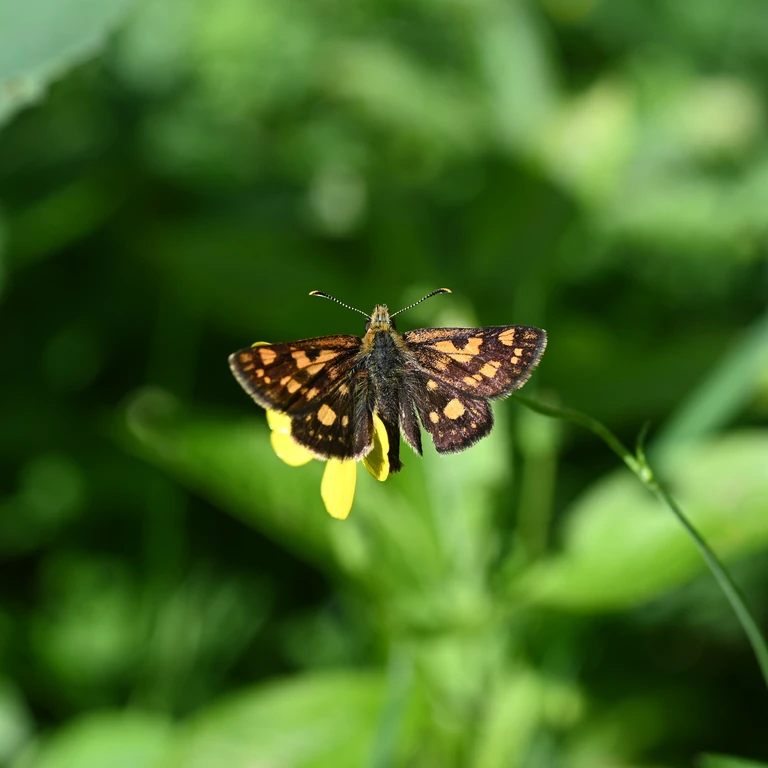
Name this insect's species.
Carterocephalus palaemon
